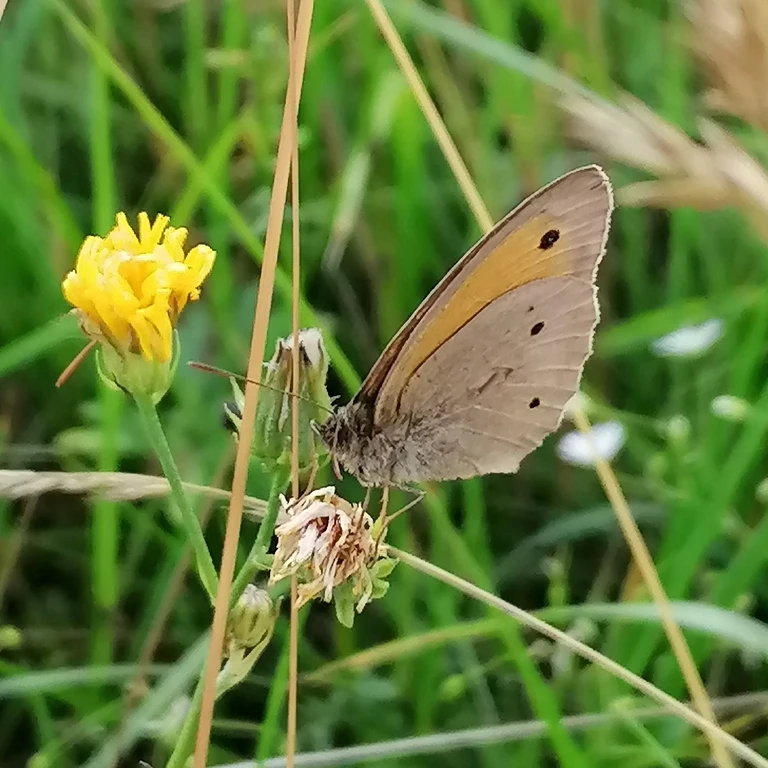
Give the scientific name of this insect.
Maniola jurtina
